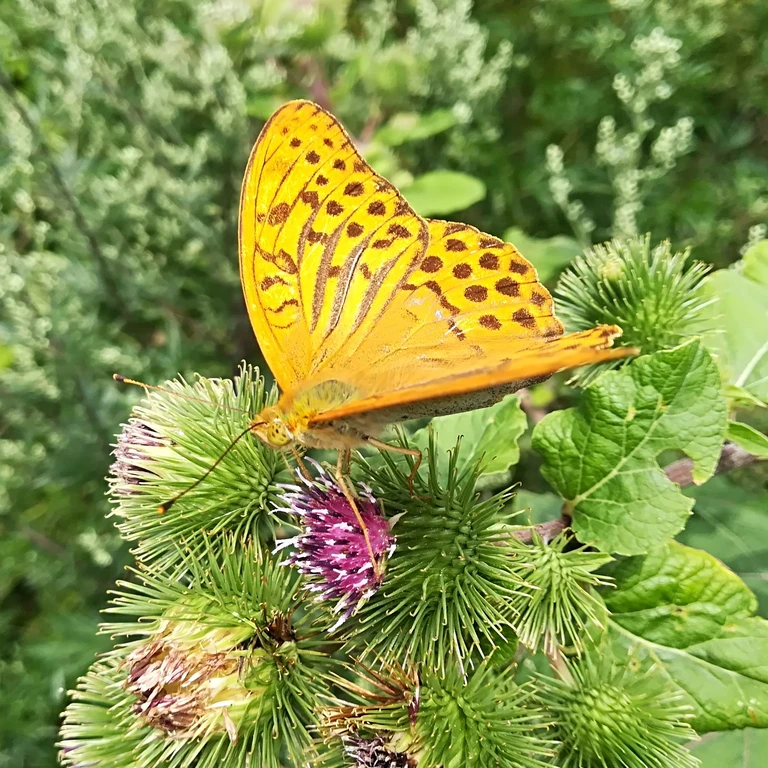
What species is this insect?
Argynnis paphia
